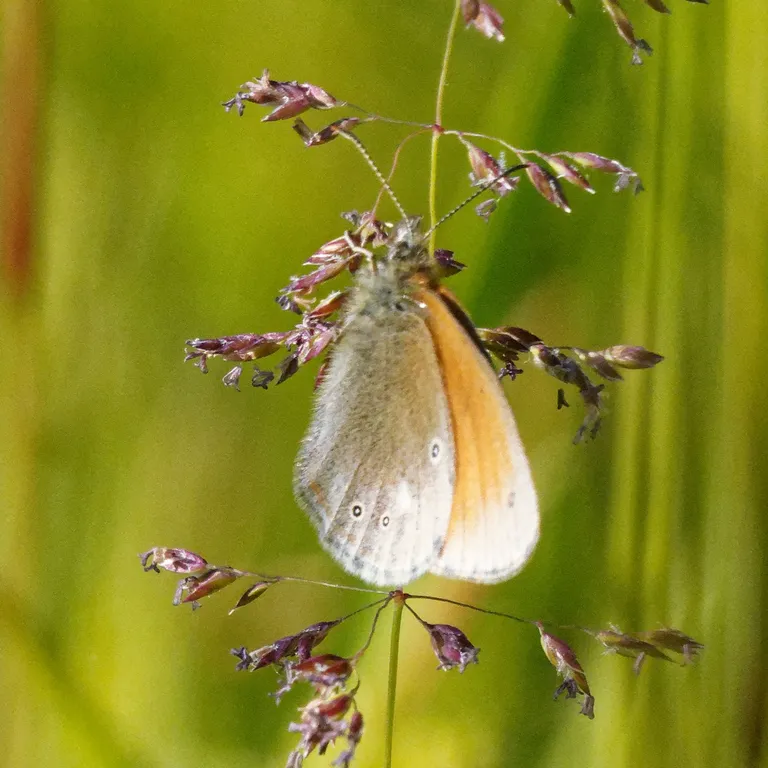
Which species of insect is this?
Coenonympha glycerion (also Coenonympha iphis)
